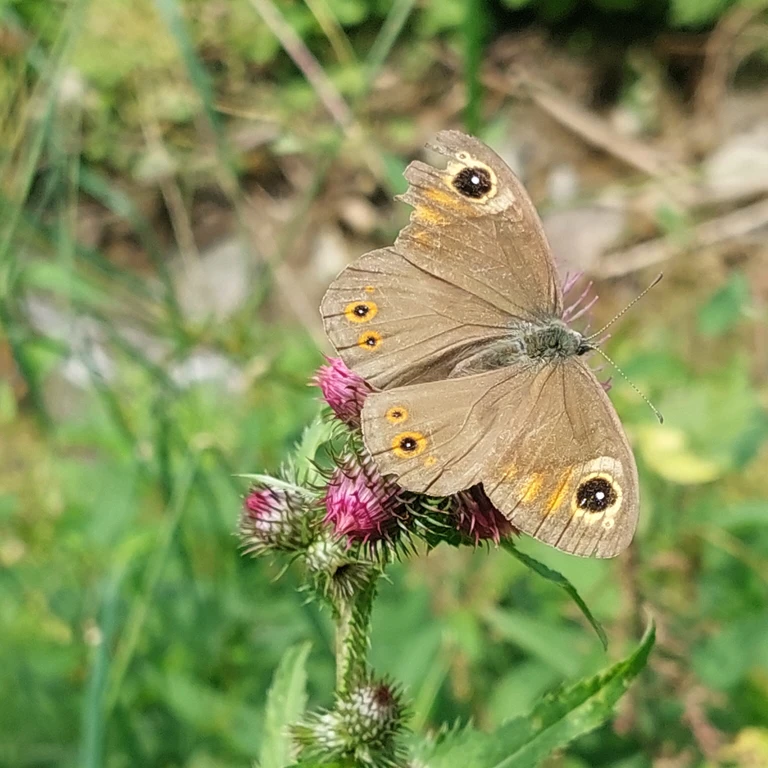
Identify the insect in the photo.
Lasiommata maera (also Pararge maera)
